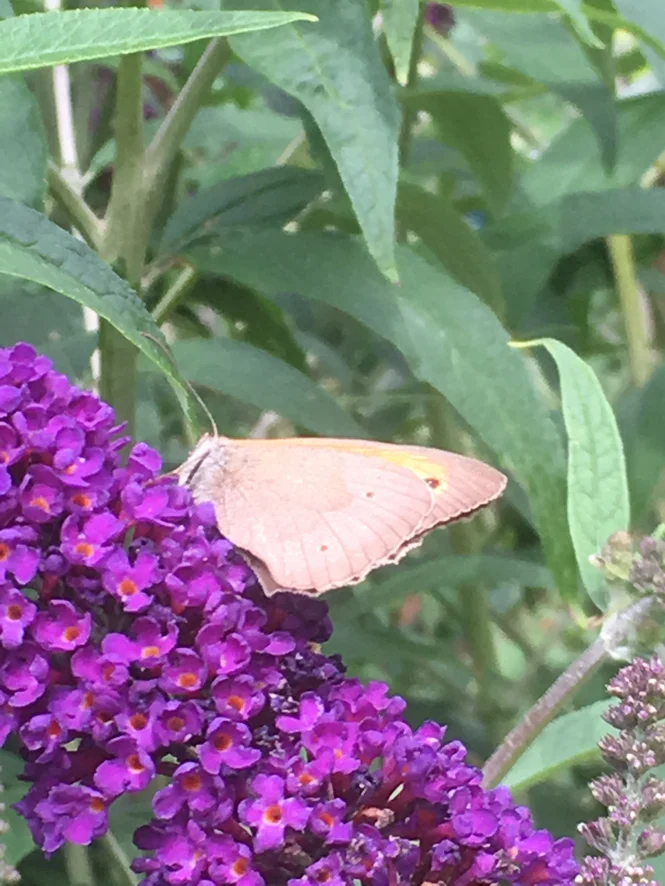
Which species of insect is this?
Maniola jurtina
